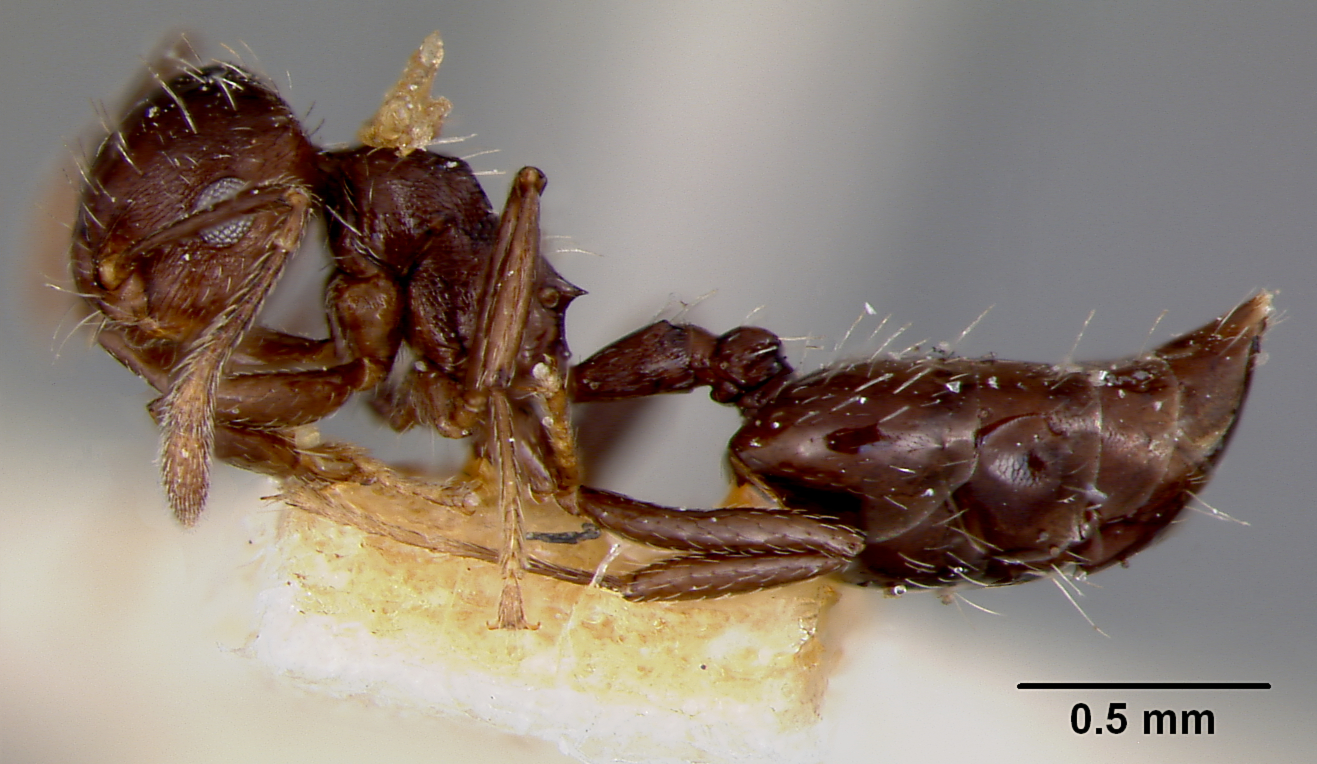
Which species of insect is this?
Crematogaster sulcata
